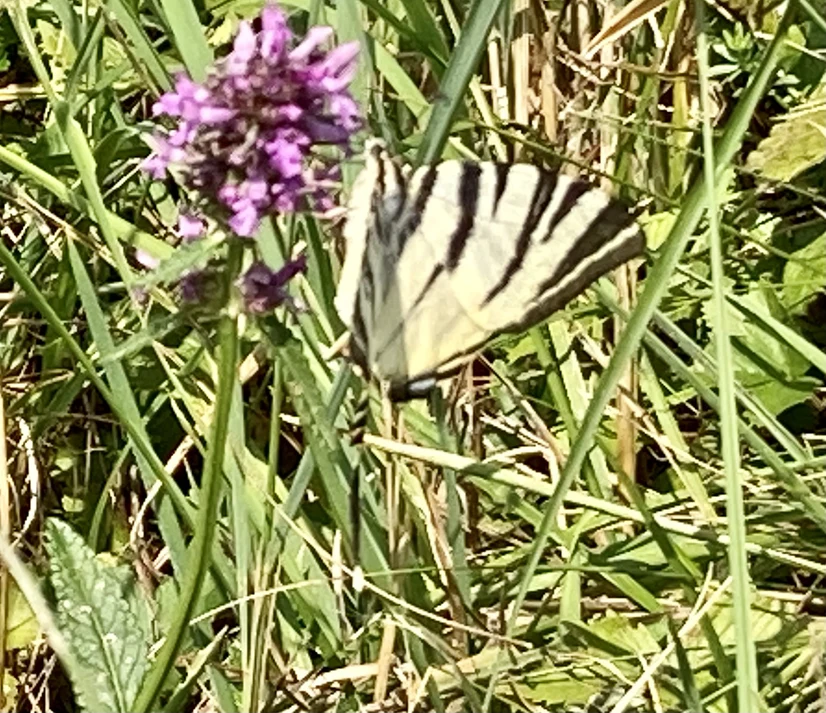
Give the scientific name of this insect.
Iphiclides podalirius
